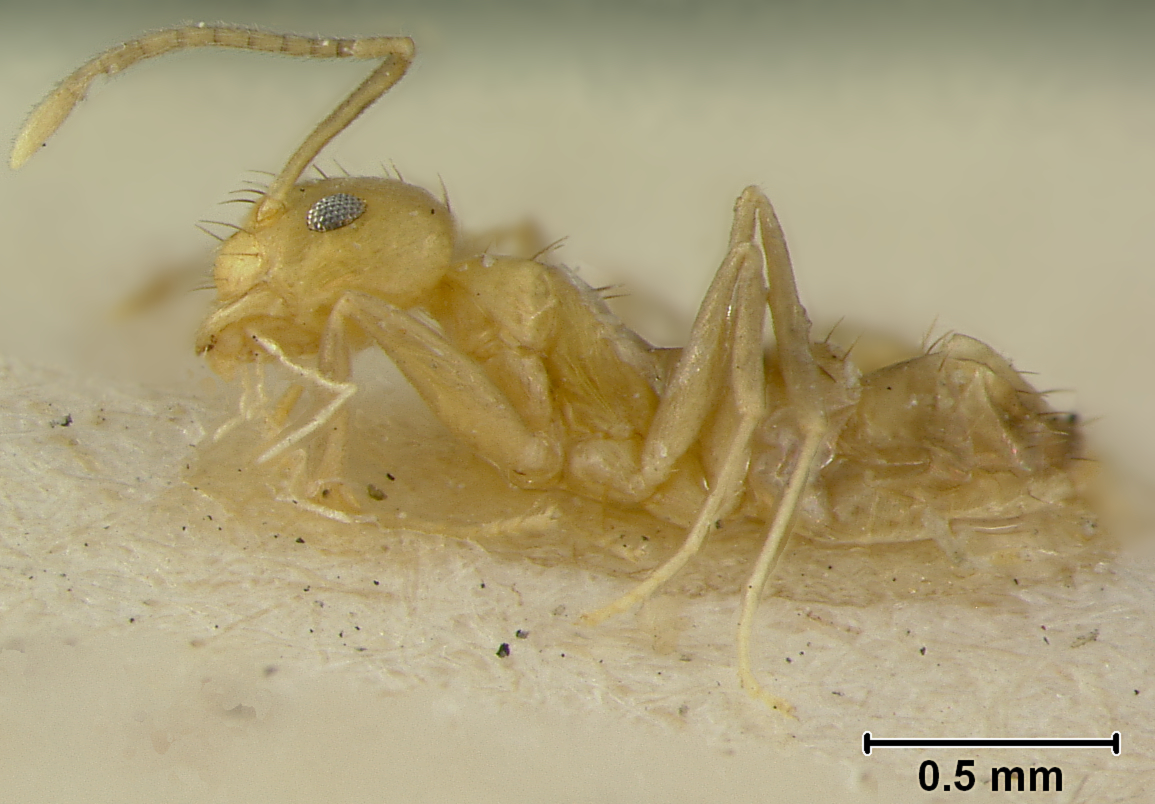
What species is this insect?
Prenolepis foreli
